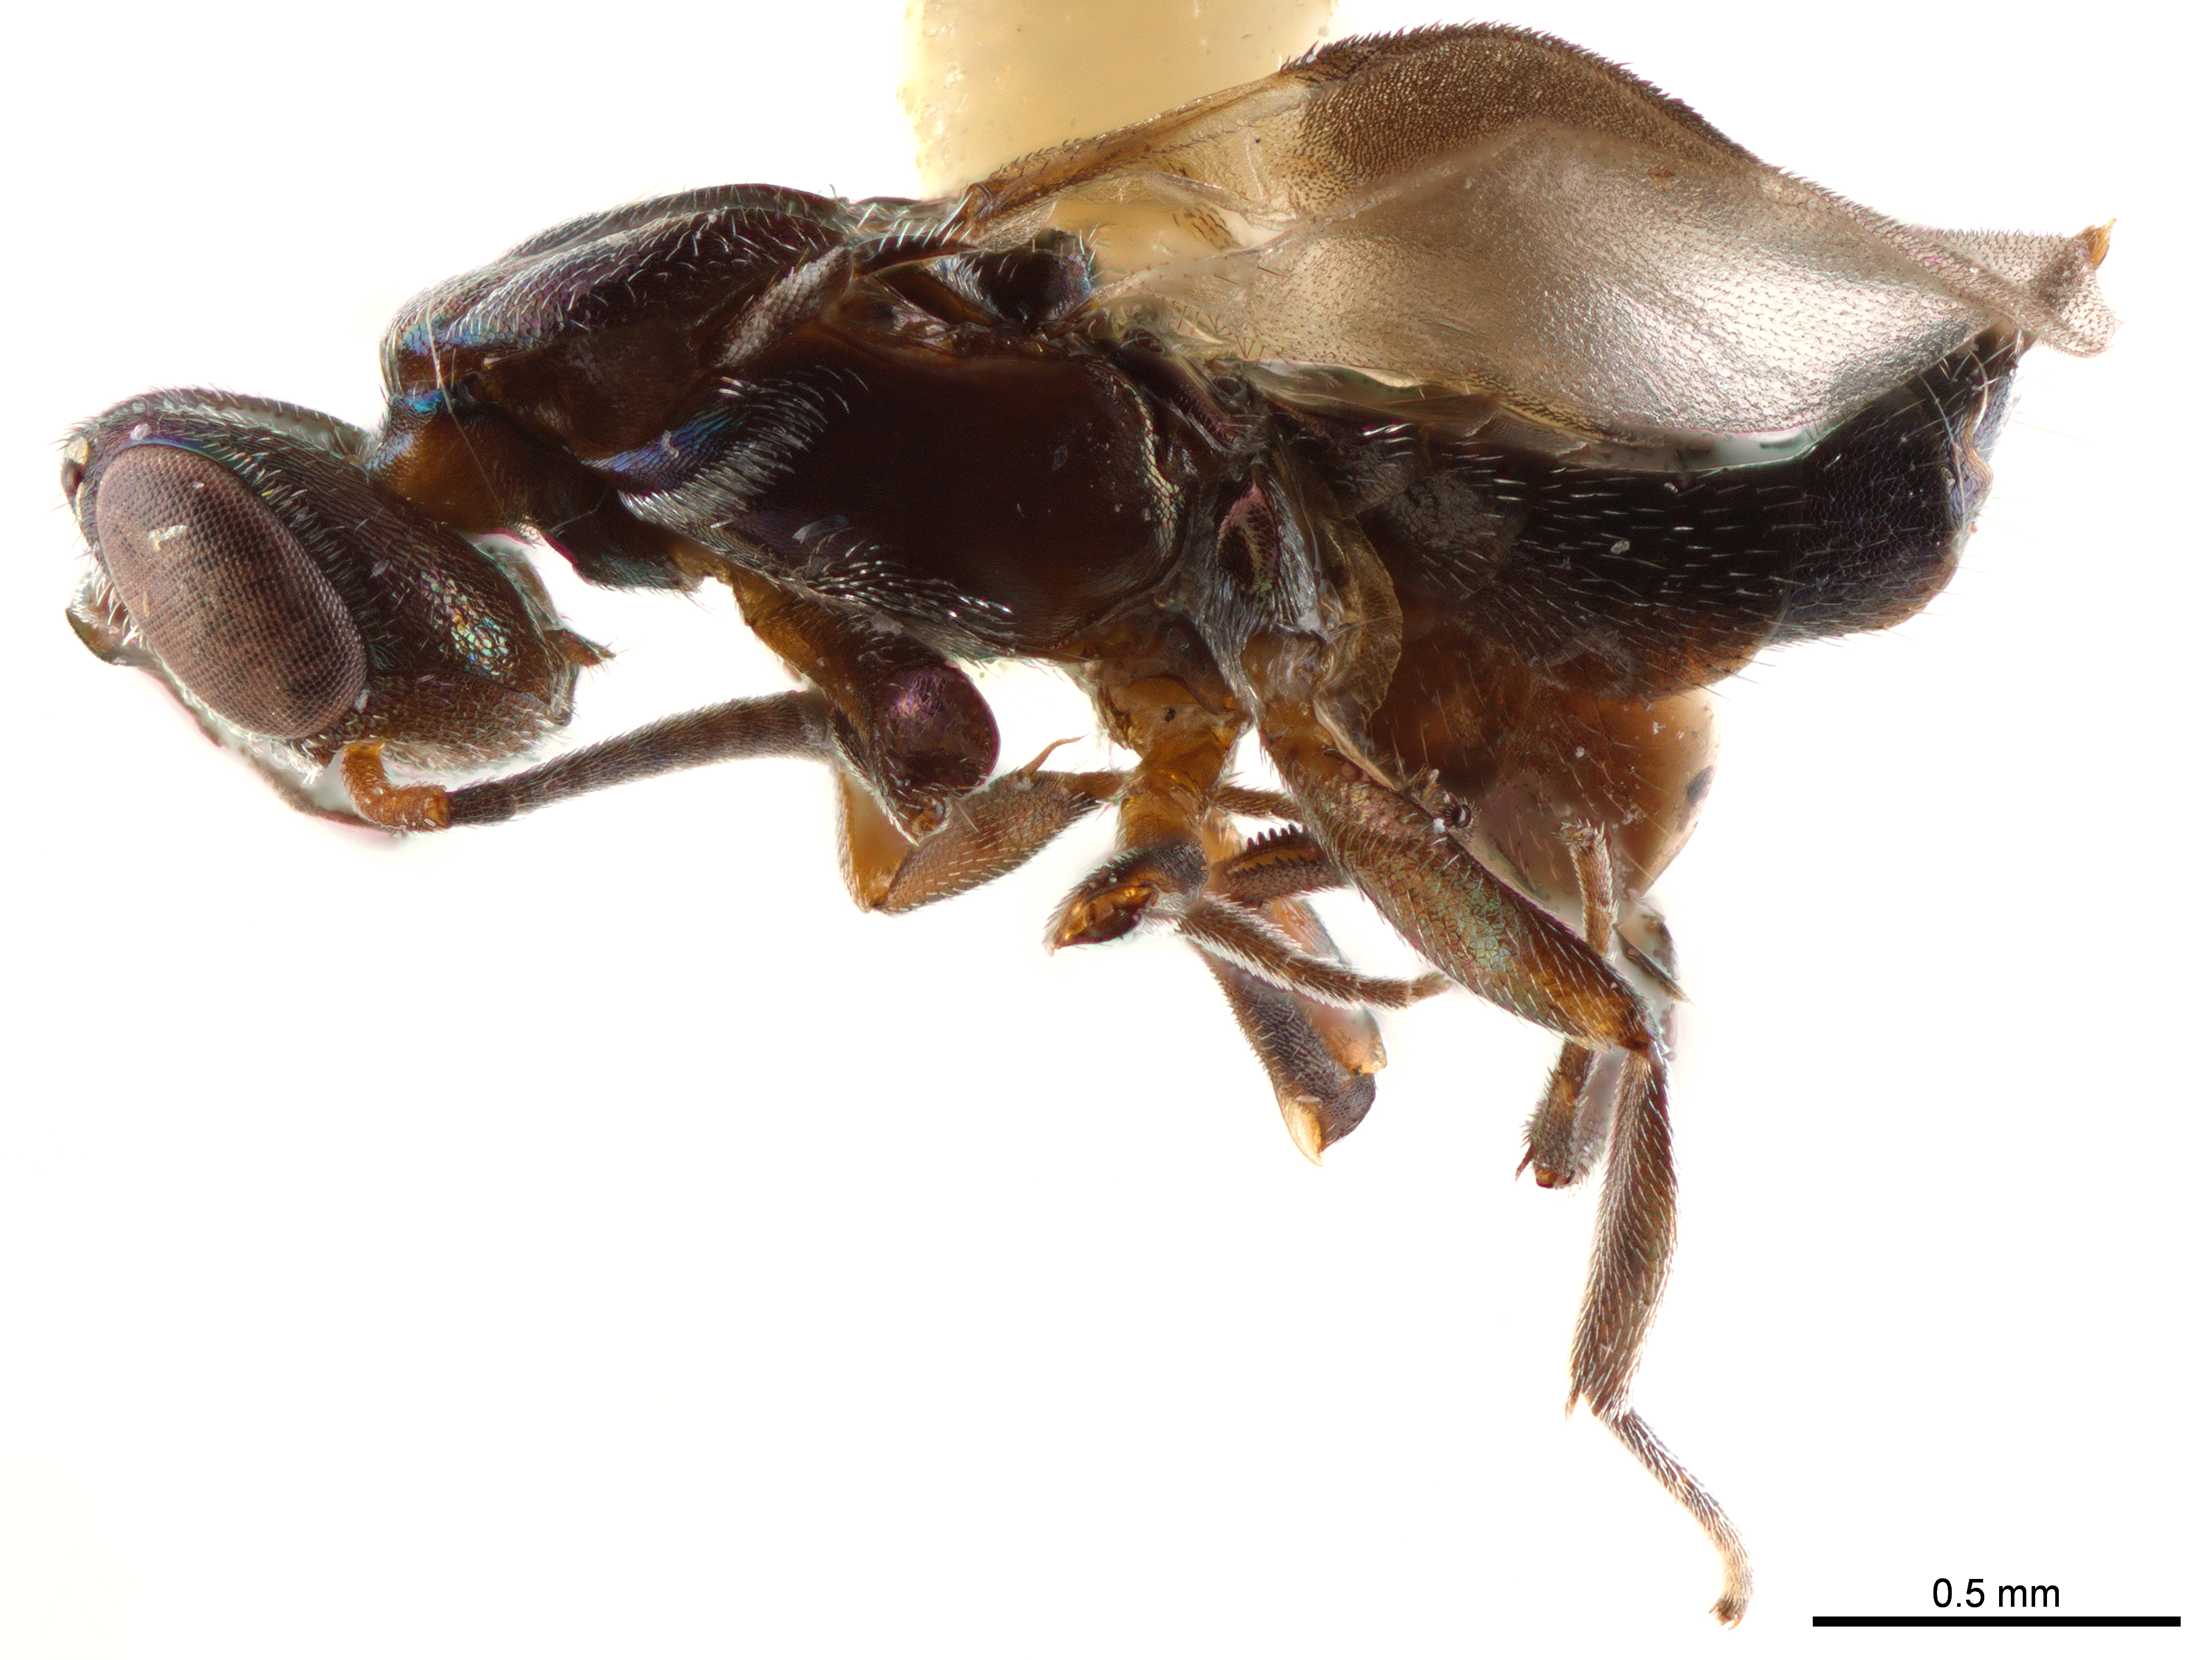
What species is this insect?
Lecaniobius capitatus
